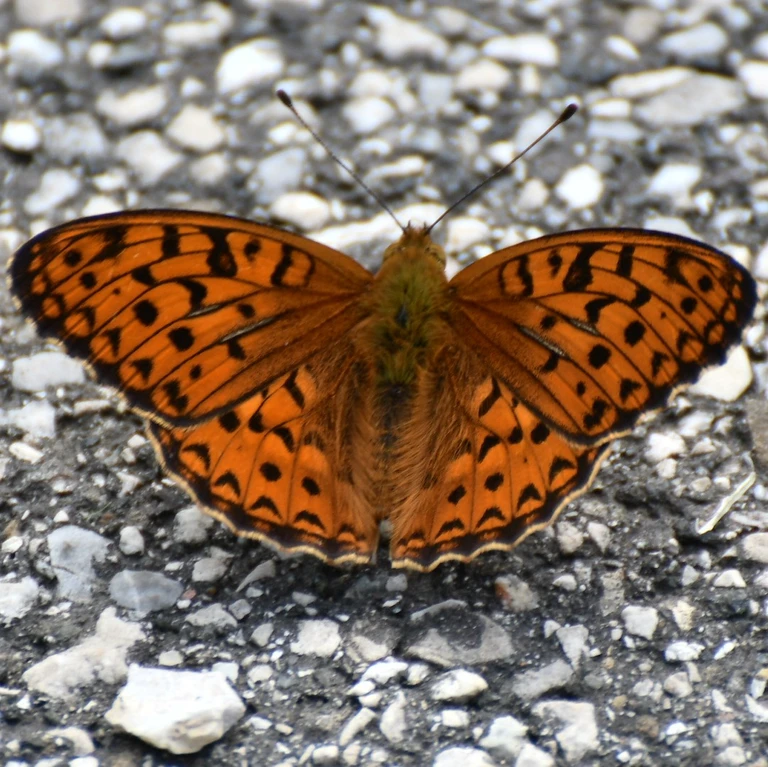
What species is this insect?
Fabriciana adippe
